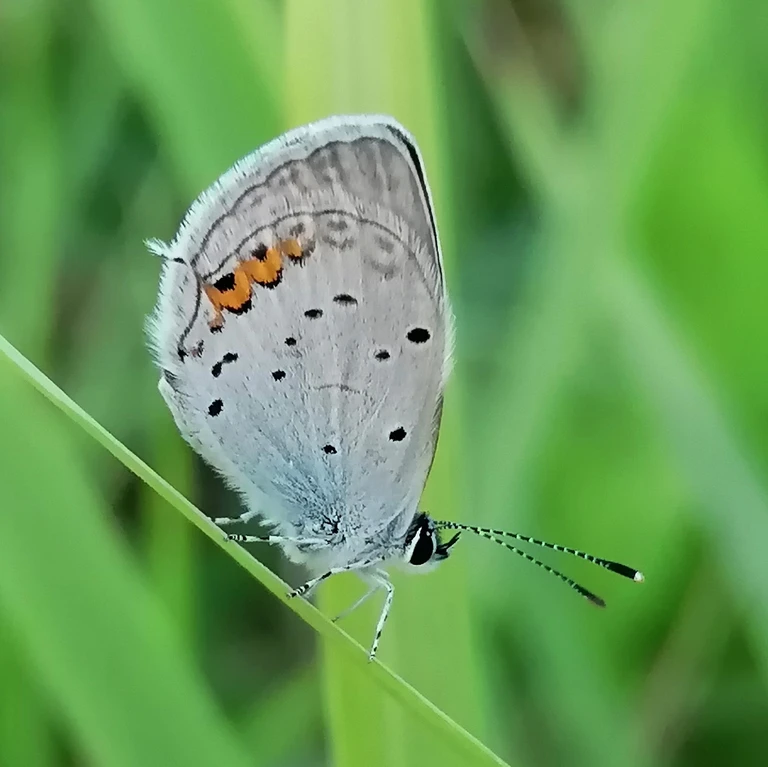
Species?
Cupido argiades (also Elkalyce argiades)
